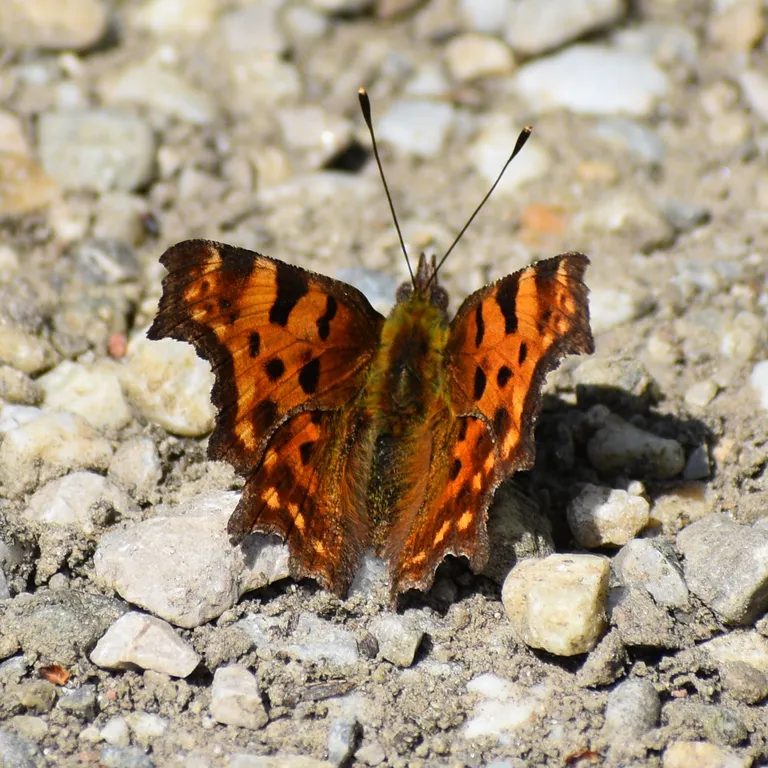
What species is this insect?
Polygonia c-album
